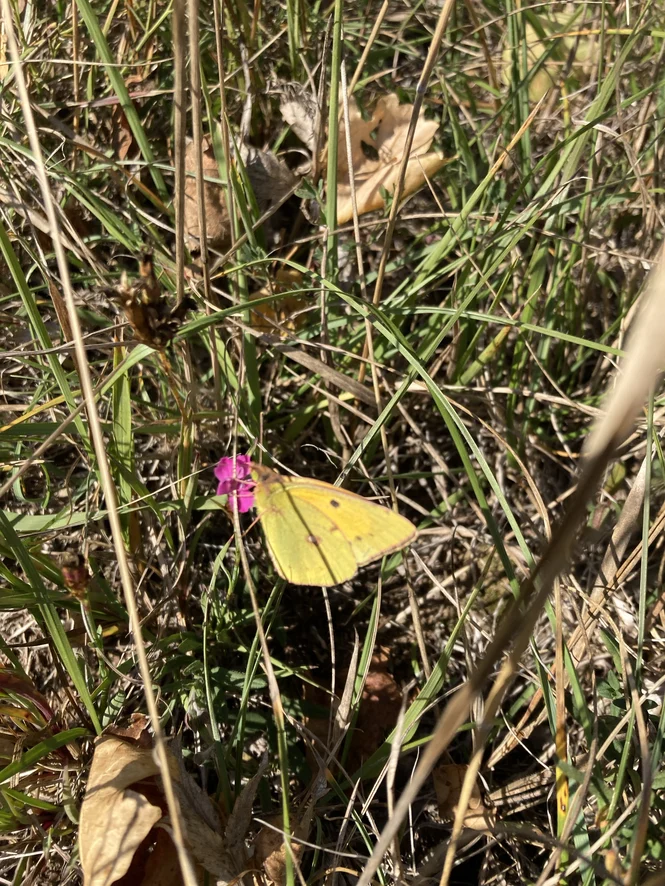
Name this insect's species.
Colias croceus
